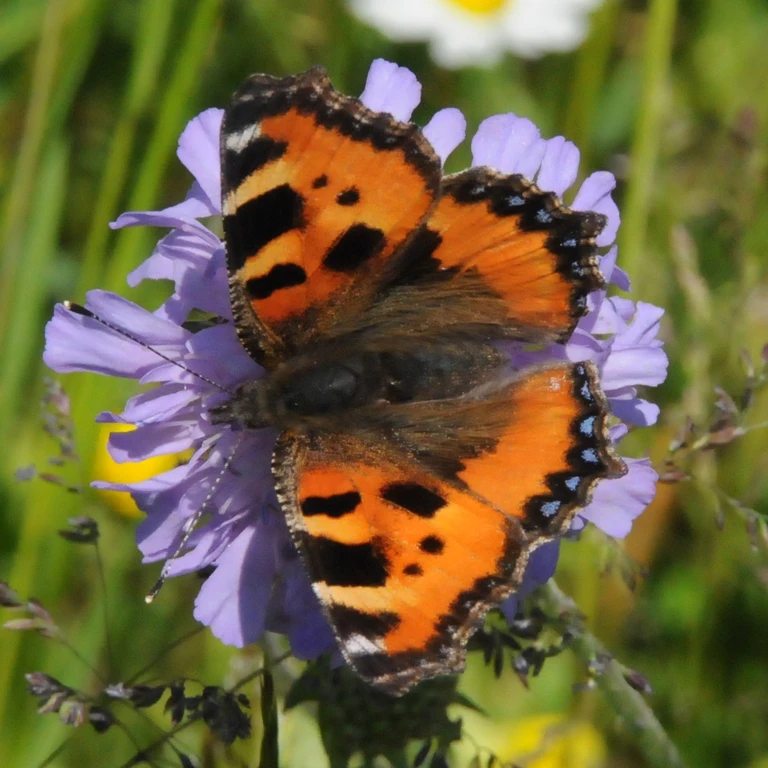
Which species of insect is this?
Aglais urticae
